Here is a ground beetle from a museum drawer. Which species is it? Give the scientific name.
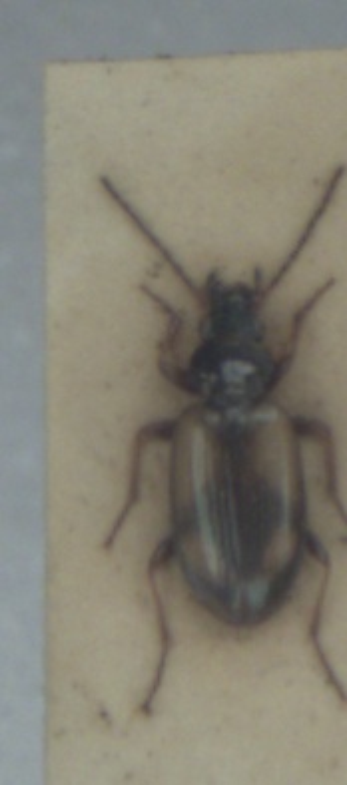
Bembidion femoratum
